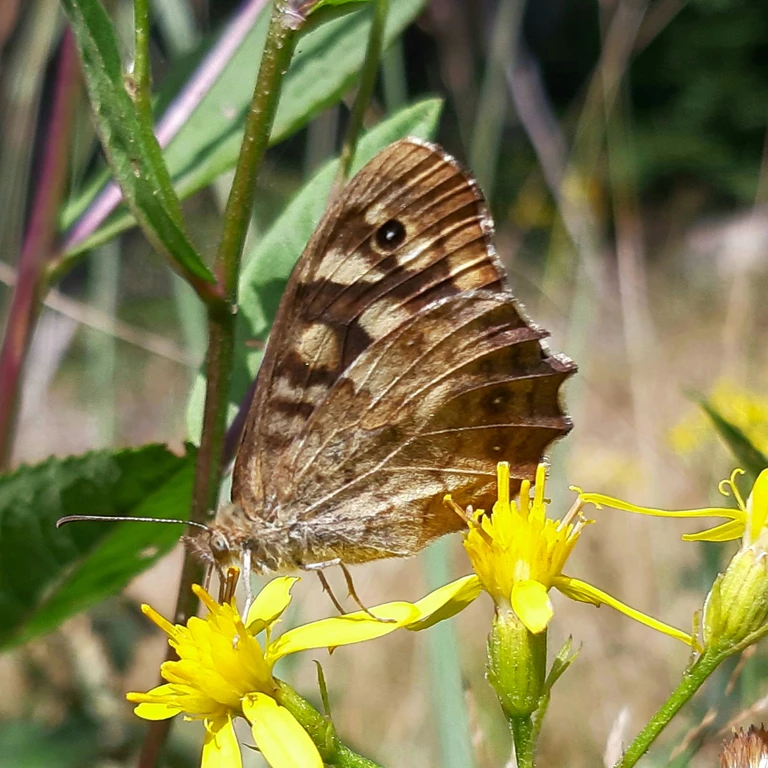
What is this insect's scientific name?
Pararge aegeria
